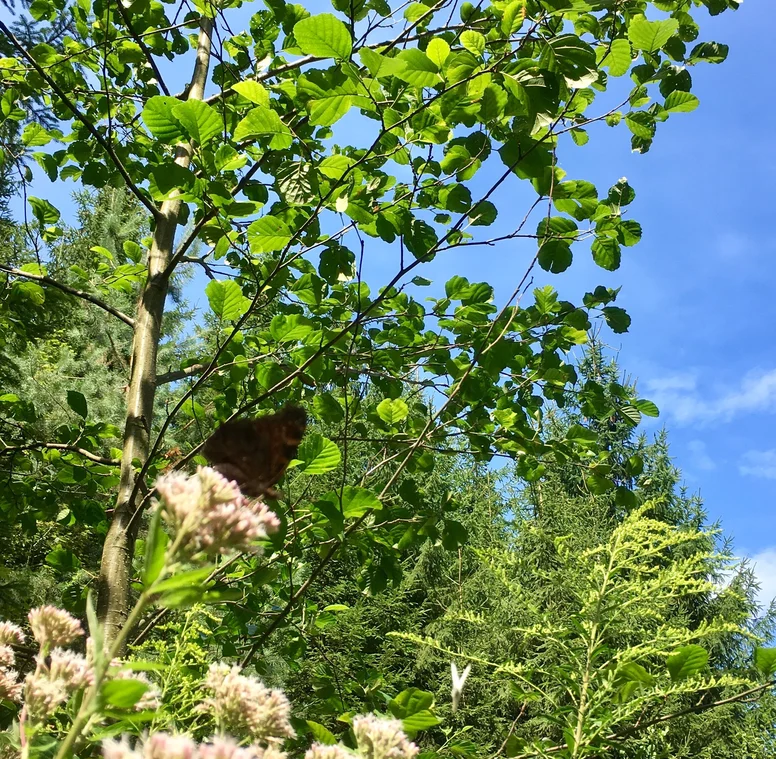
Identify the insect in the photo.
Aglais io
